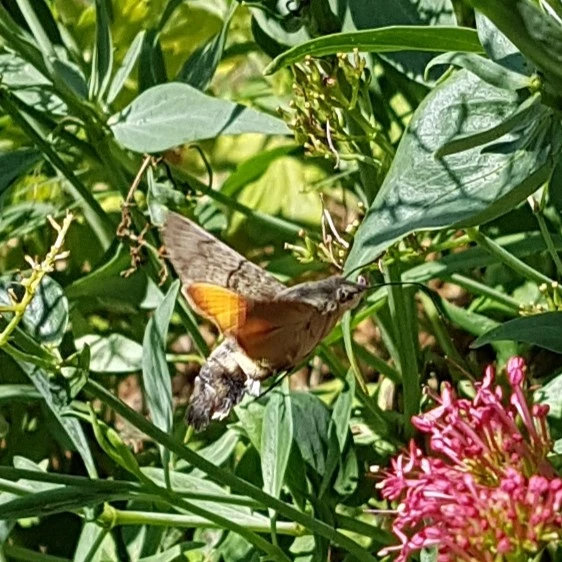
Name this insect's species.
Macroglossum stellatarum
